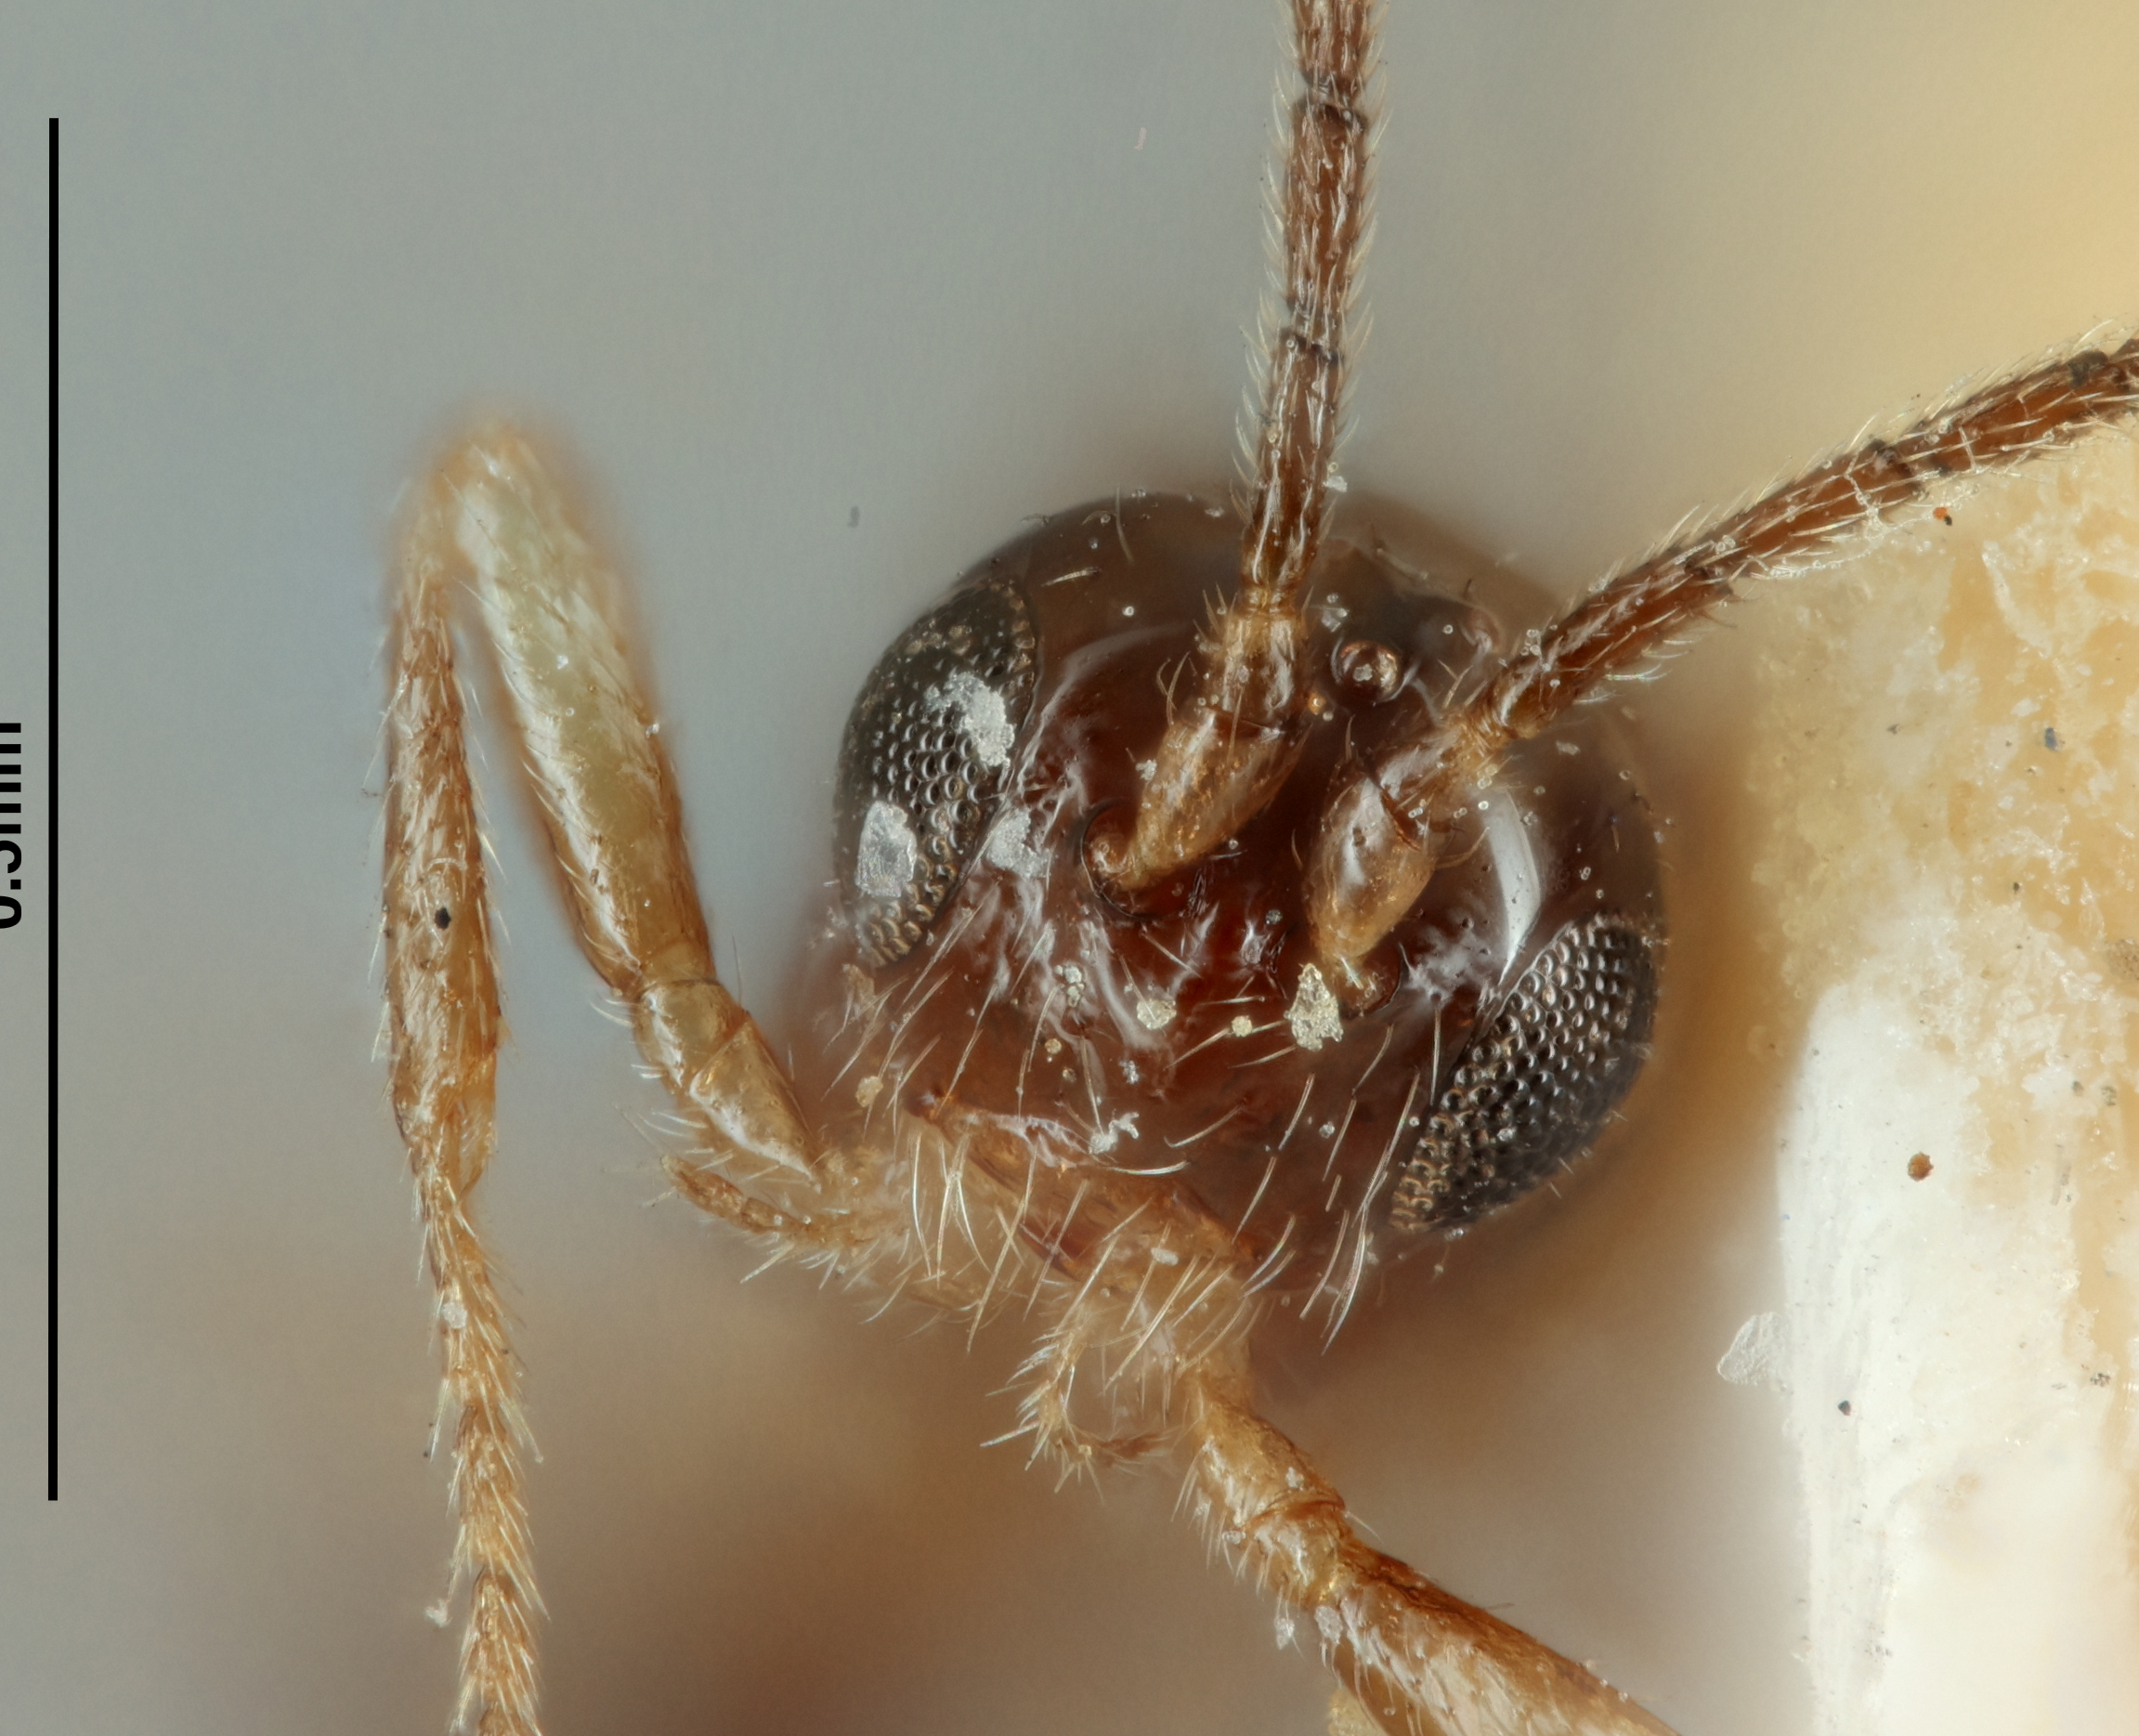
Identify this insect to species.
Opius cardini
